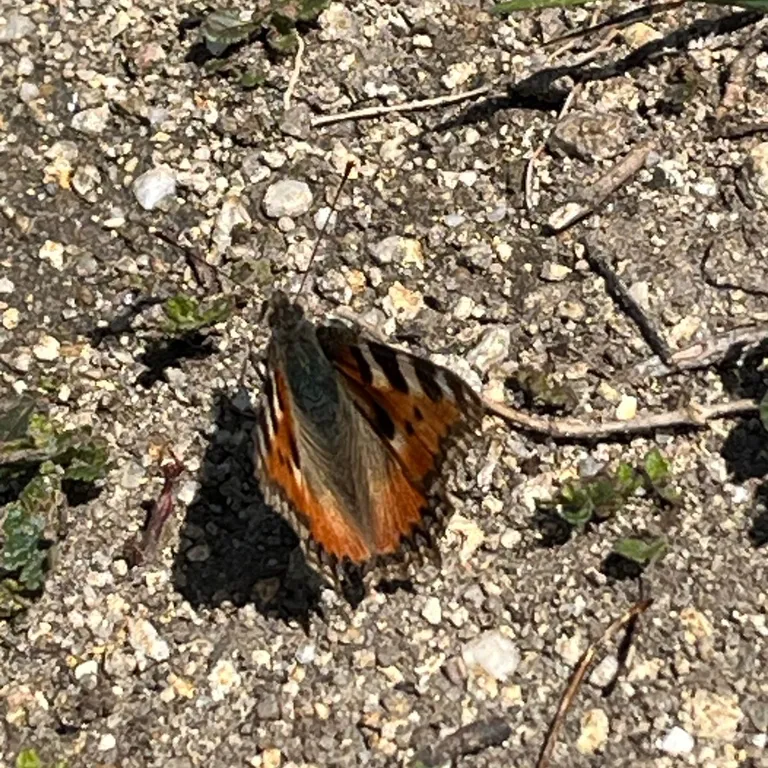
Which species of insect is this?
Aglais urticae
